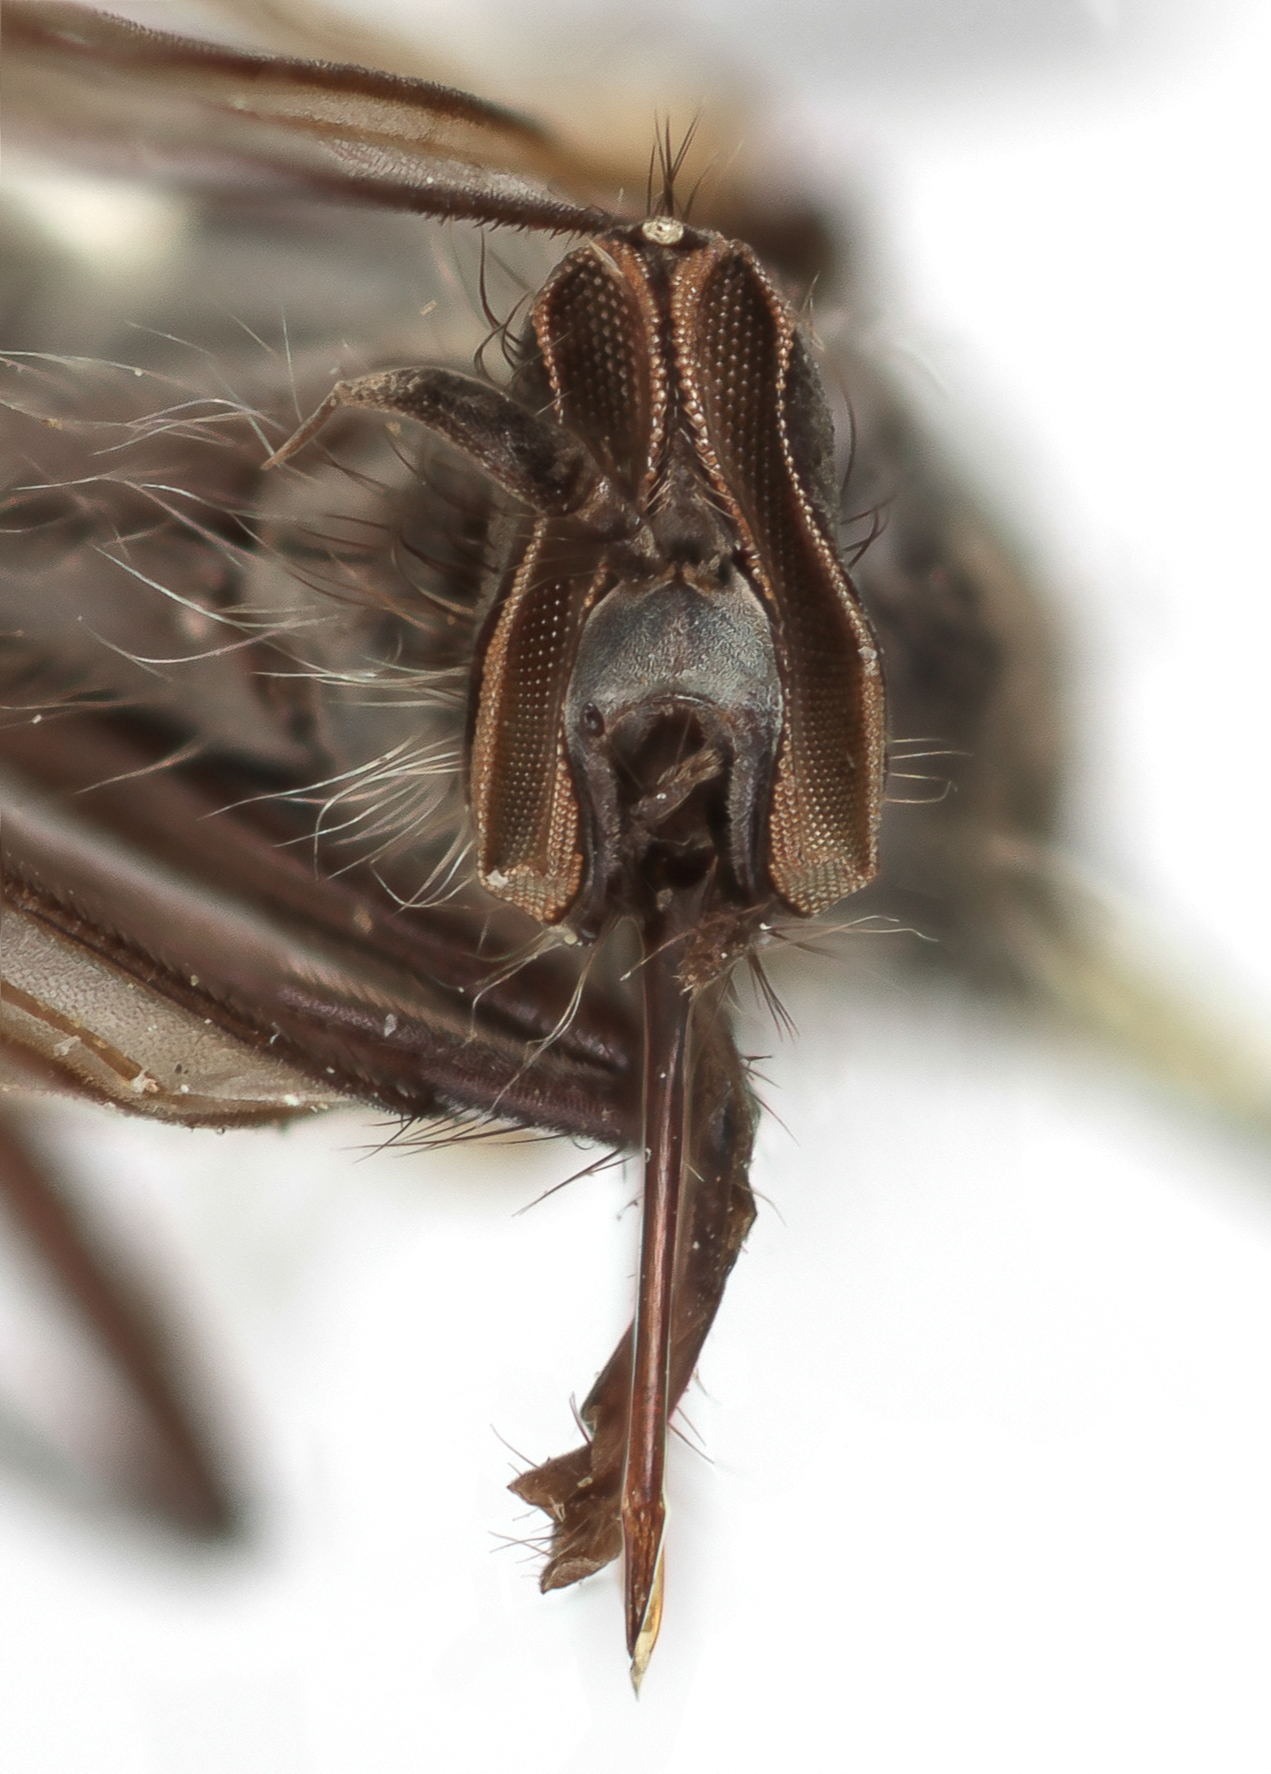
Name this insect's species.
Rhamphomyia albopilosa
